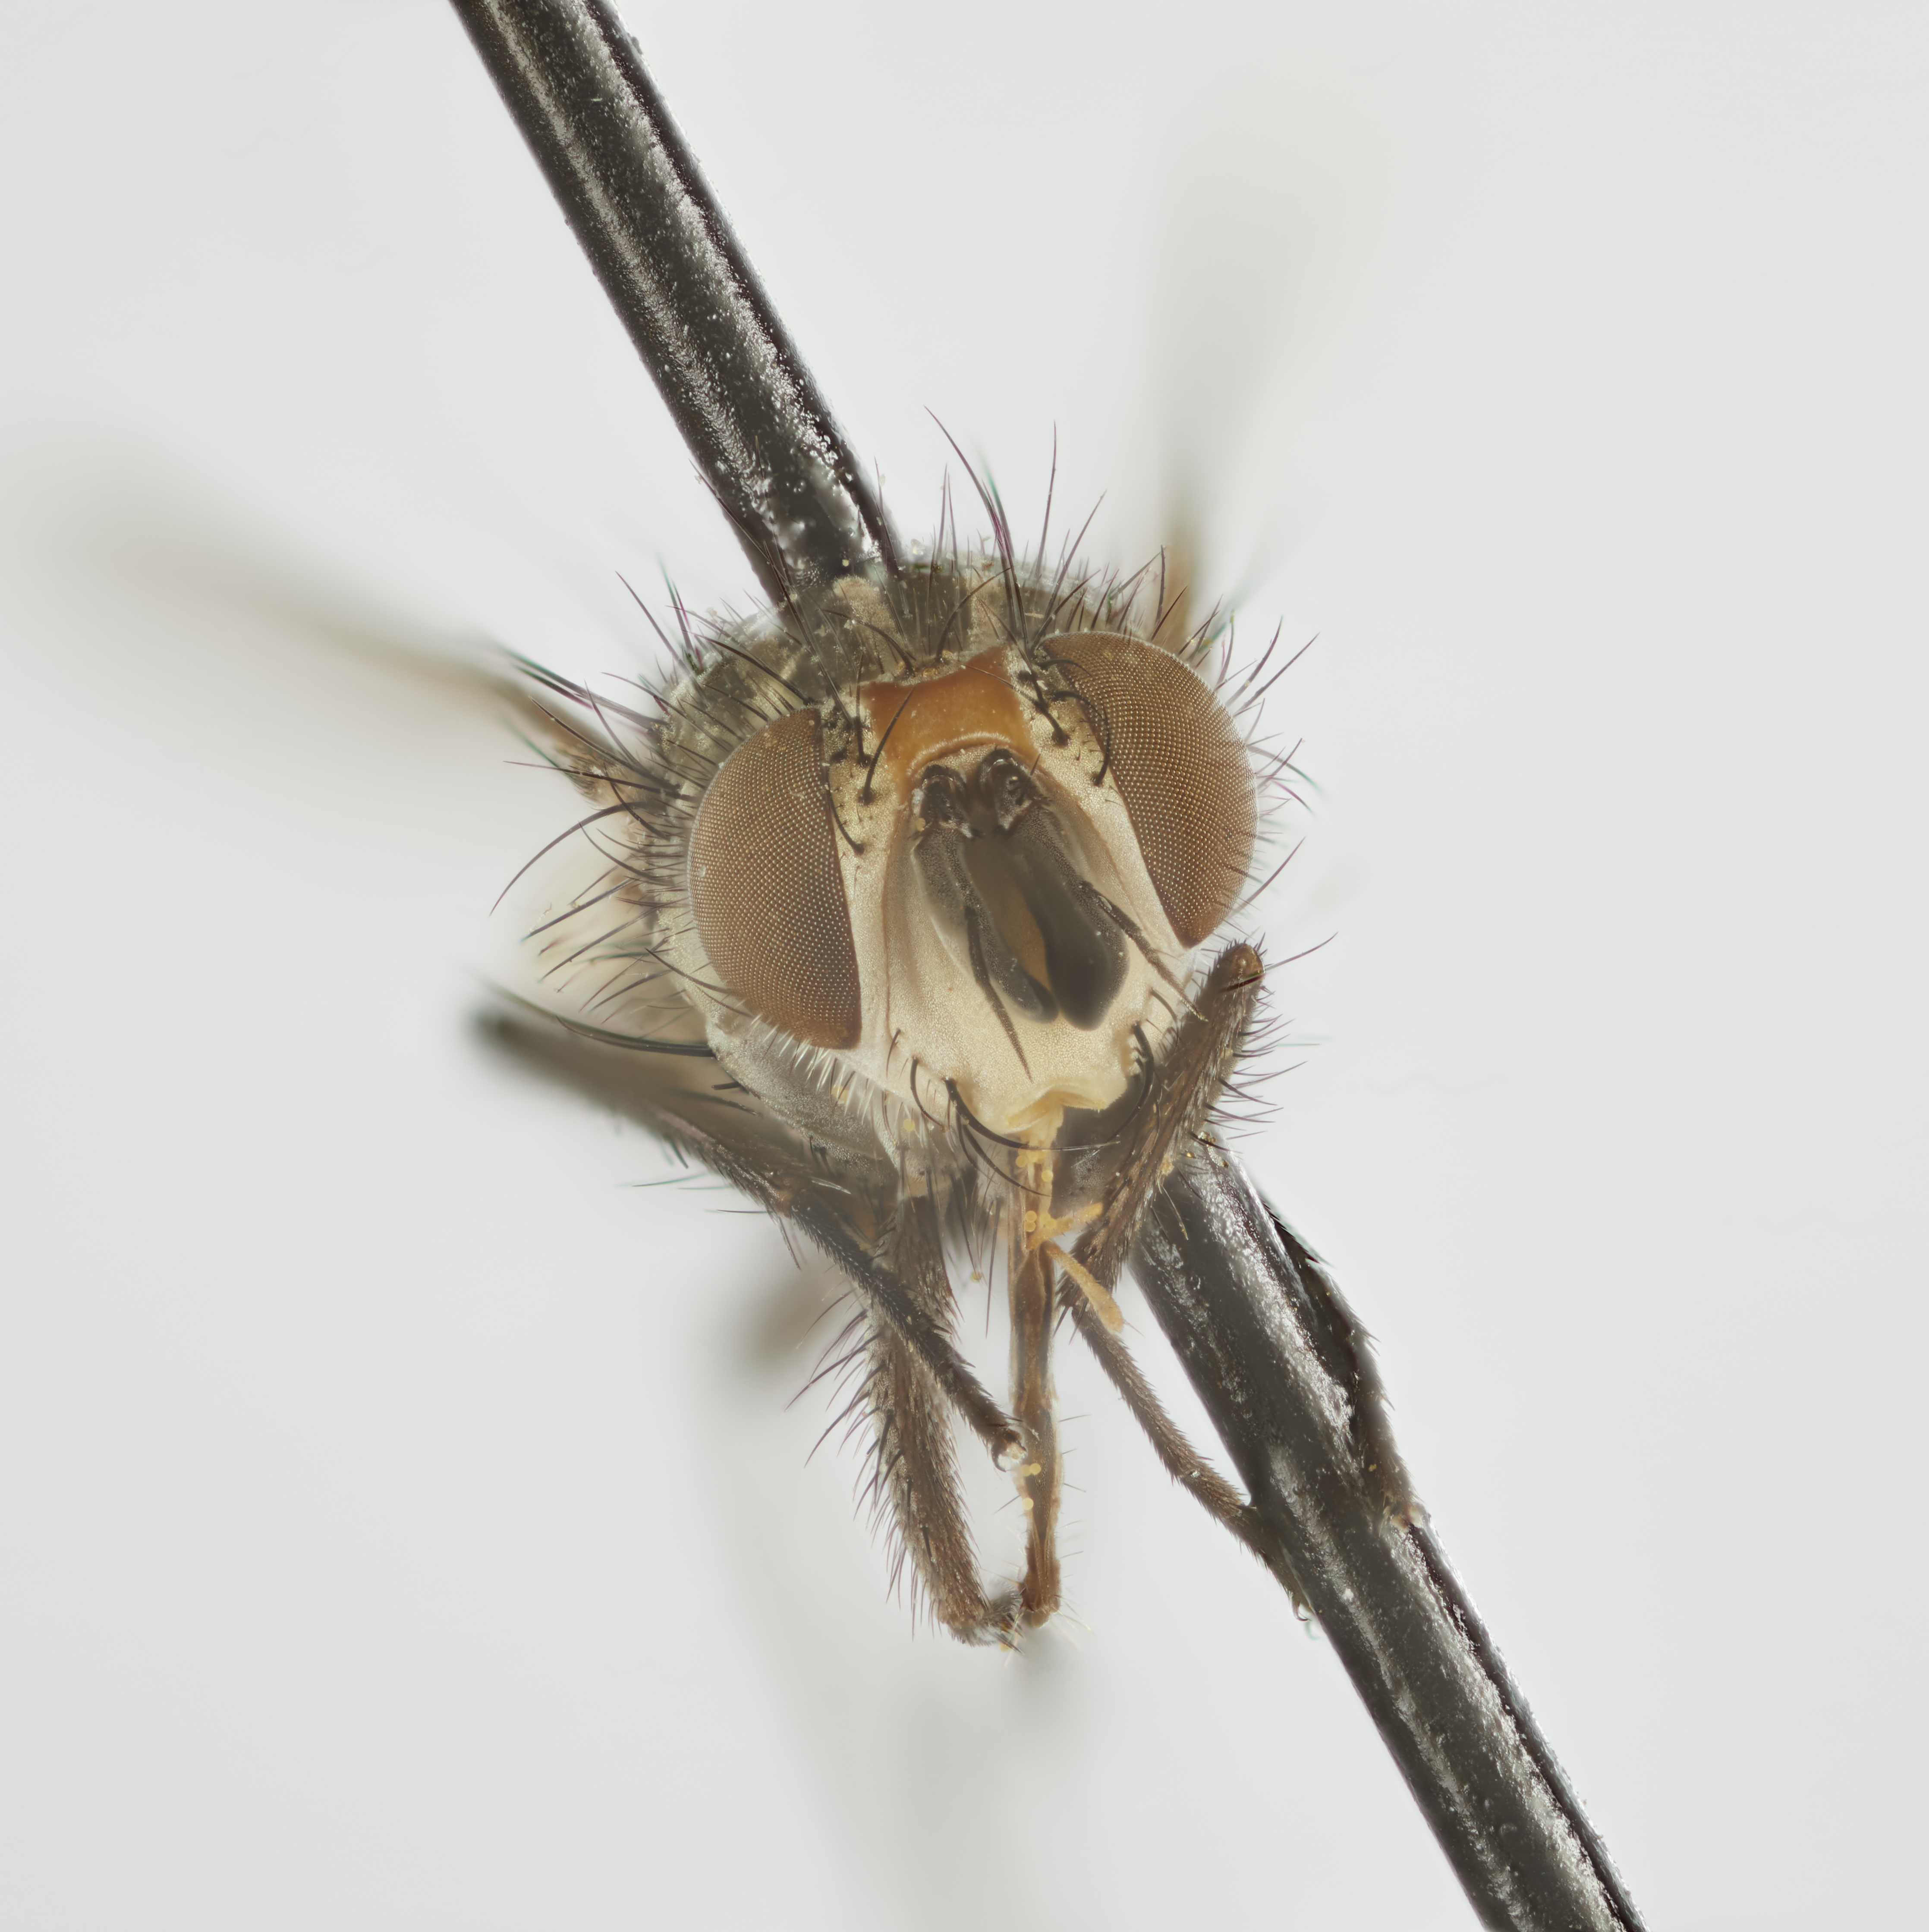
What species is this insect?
Deltaceromyia delta
